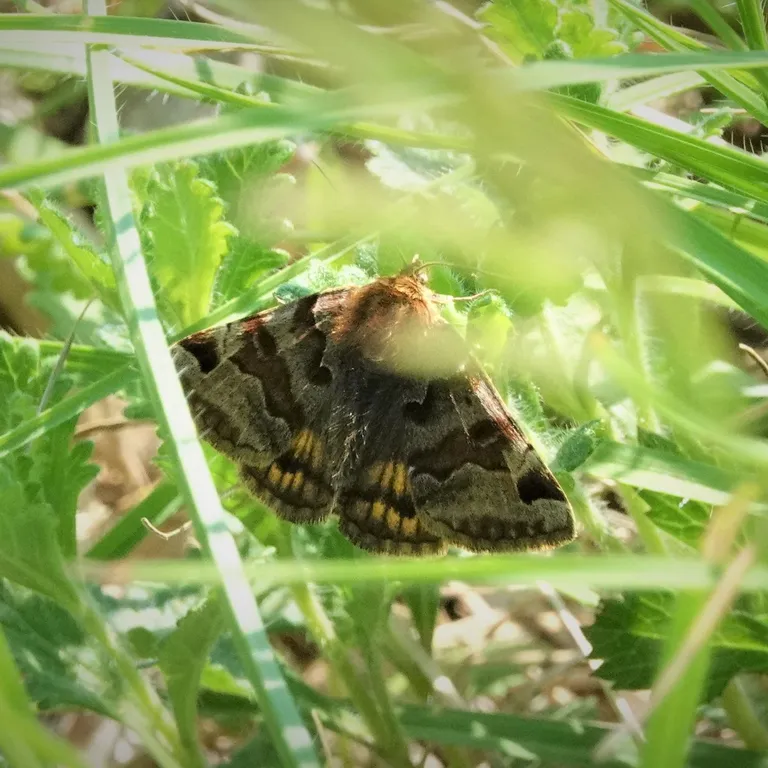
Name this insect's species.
Euclidia glyphica
